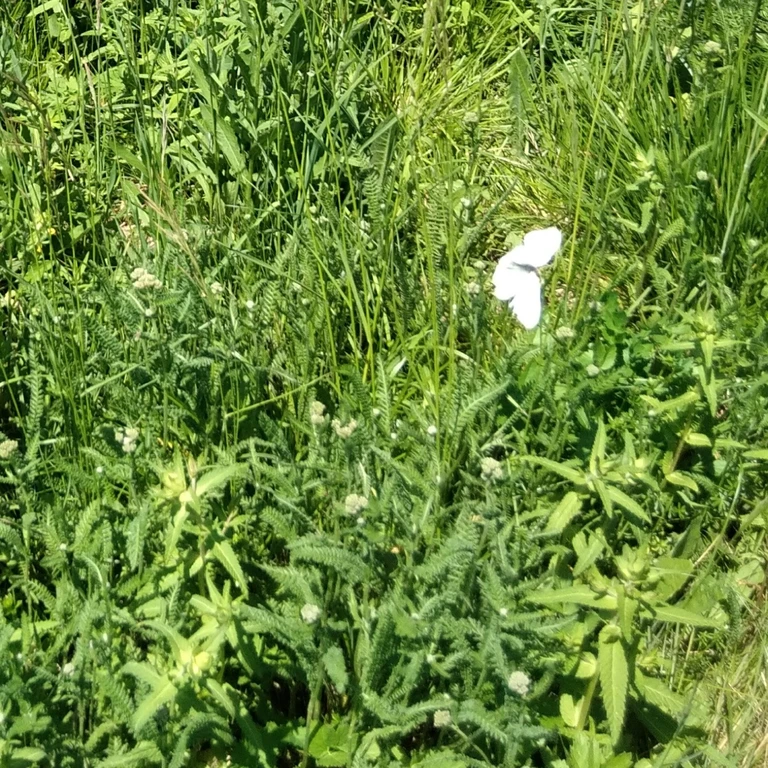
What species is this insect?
Gonepteryx rhamni
